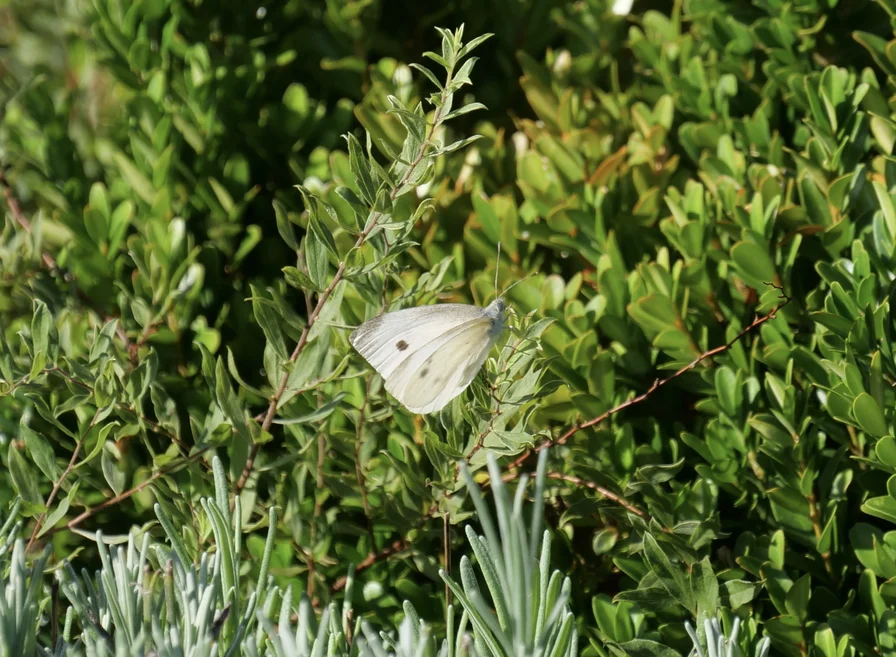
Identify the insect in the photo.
Pieris rapae
